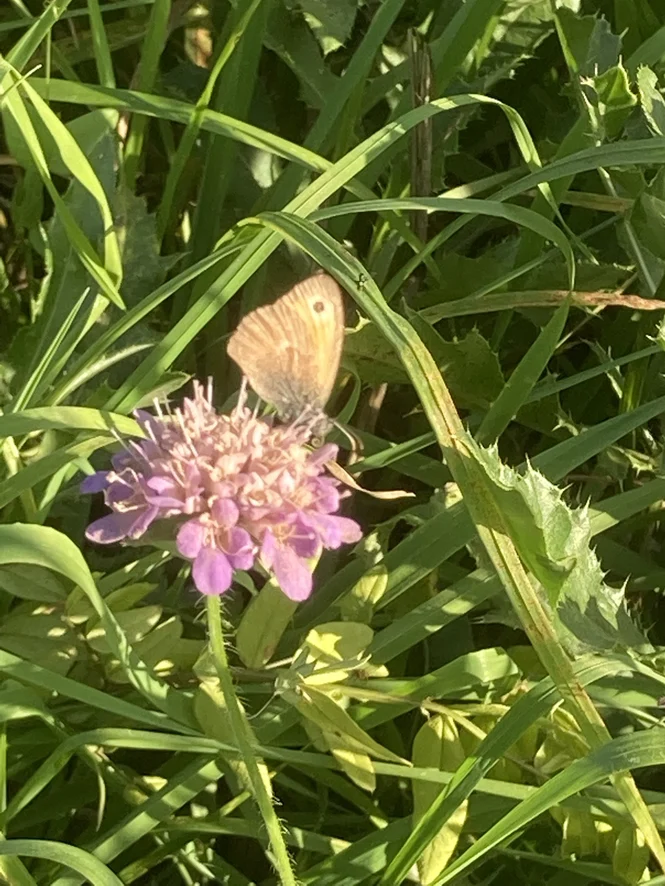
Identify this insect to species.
Coenonympha pamphilus
